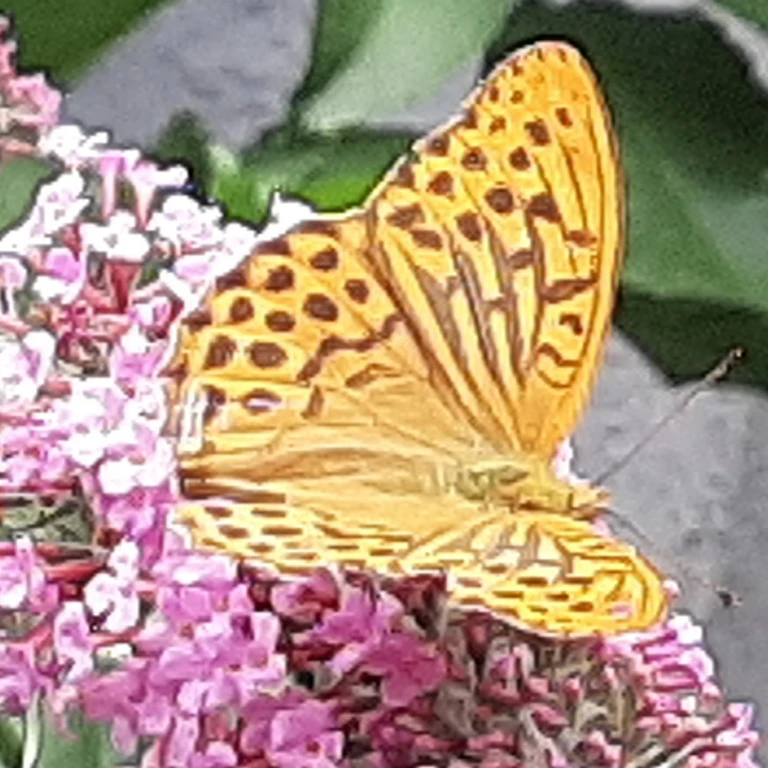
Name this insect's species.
Argynnis paphia
